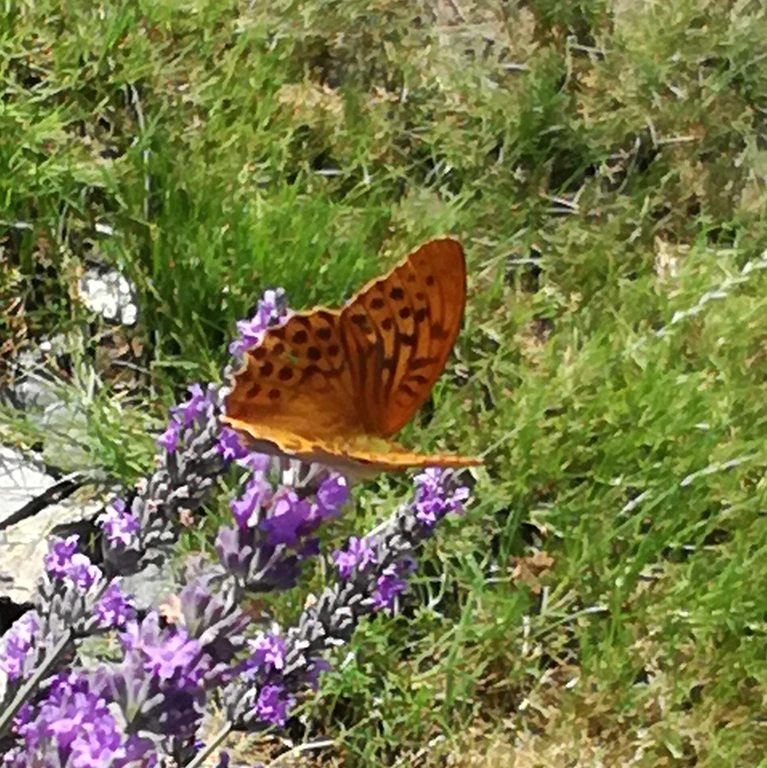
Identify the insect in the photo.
Argynnis paphia
